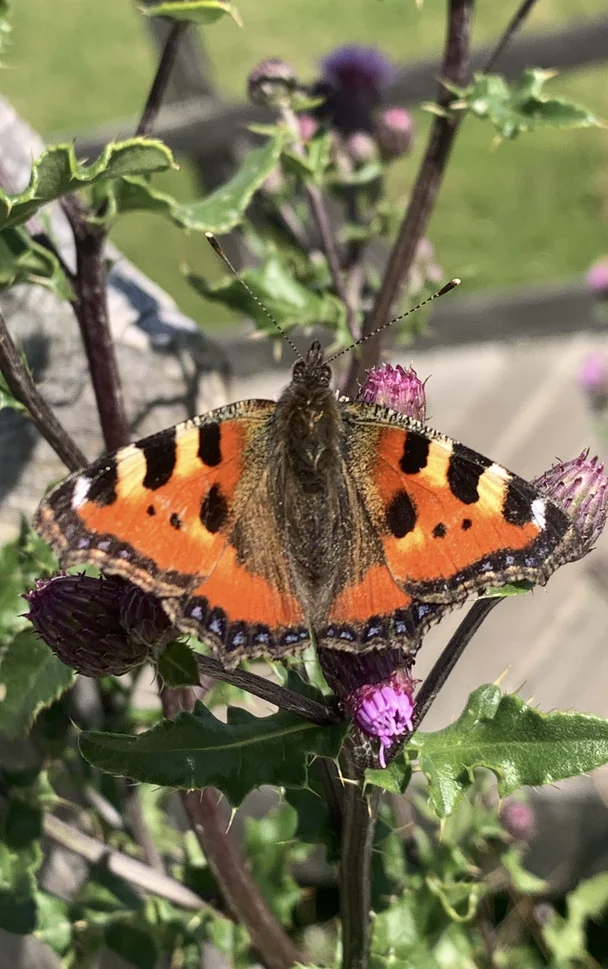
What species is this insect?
Aglais urticae
